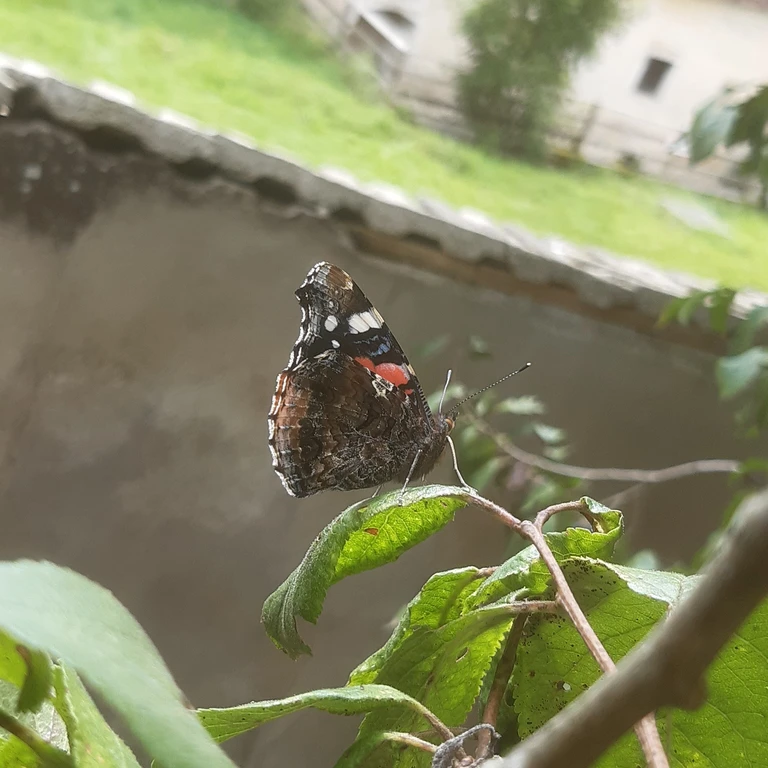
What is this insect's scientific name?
Vanessa atalanta
